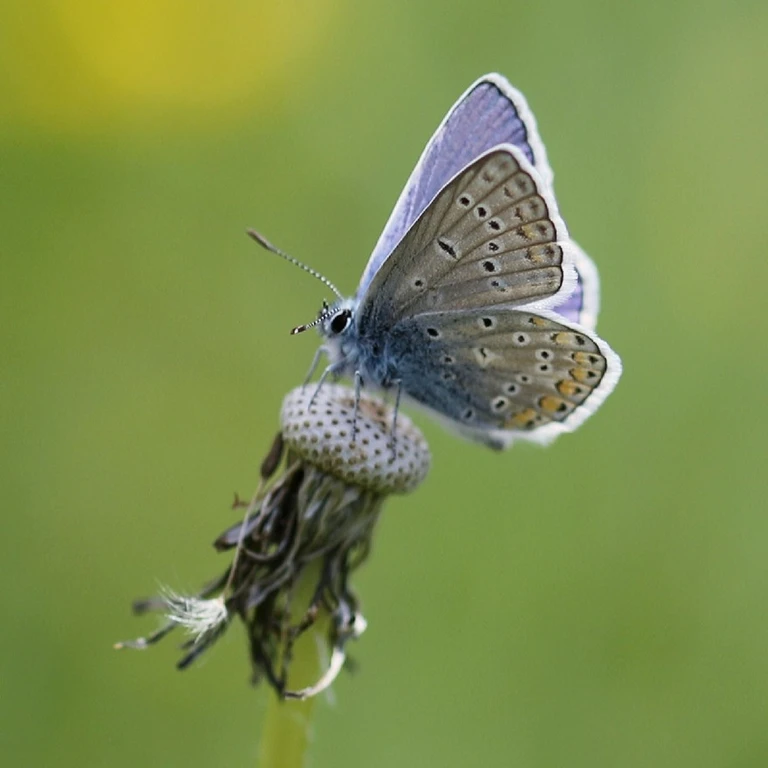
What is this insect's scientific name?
Polyommatus icarus
